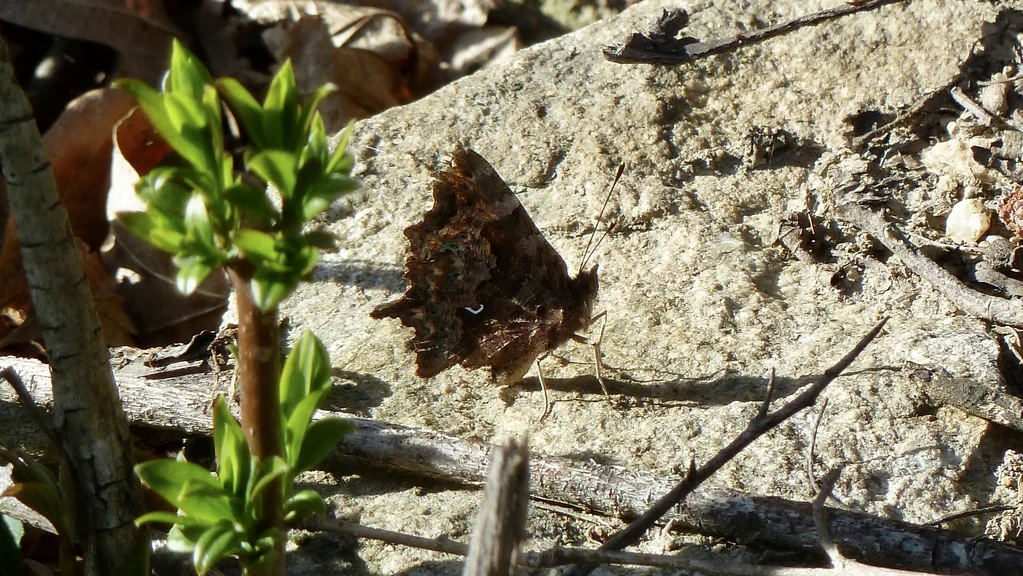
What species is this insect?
Polygonia c-album
